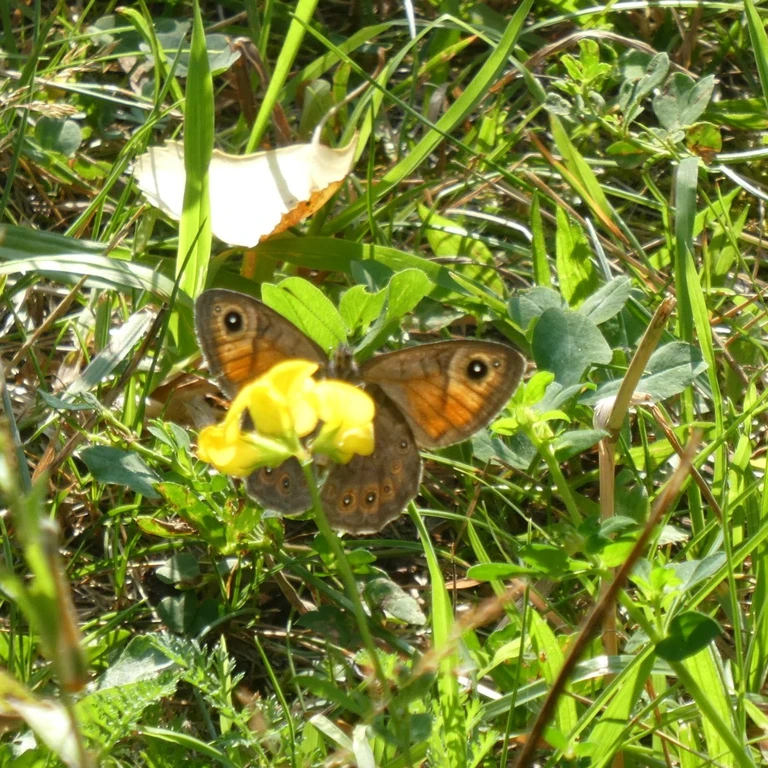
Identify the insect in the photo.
Lasiommata maera (also Pararge maera)
